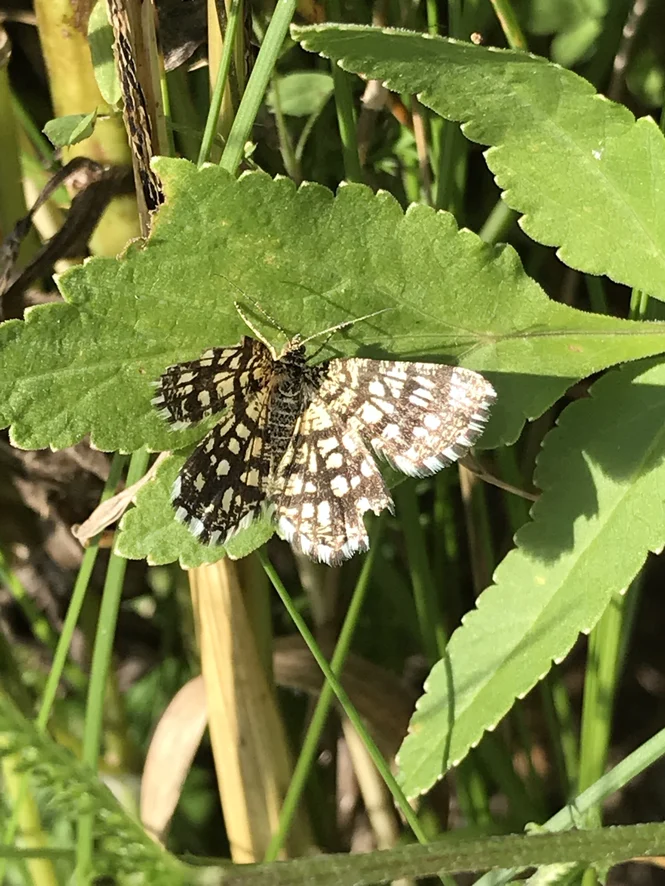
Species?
Chiasmia clathrata
